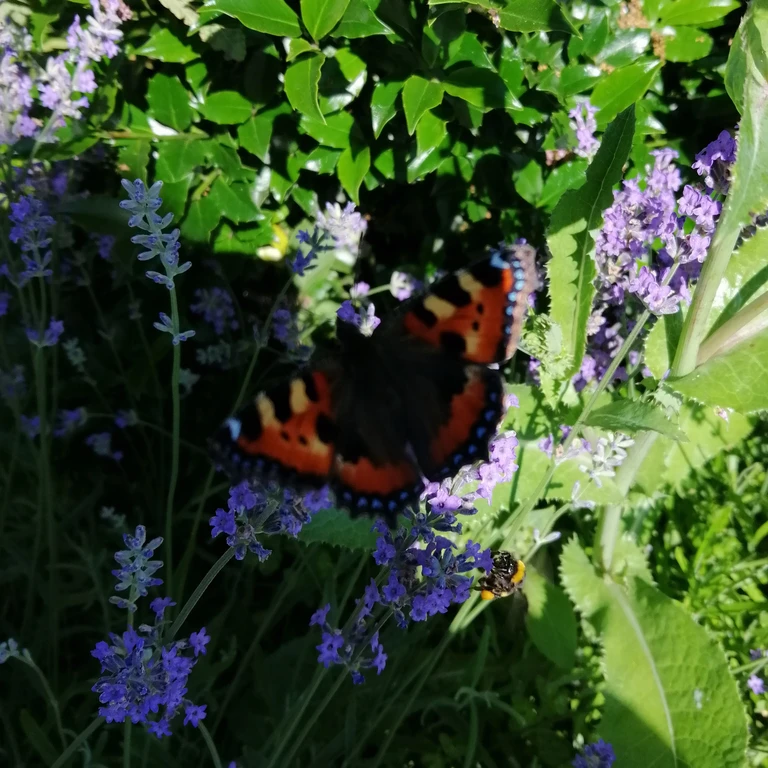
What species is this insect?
Aglais urticae
